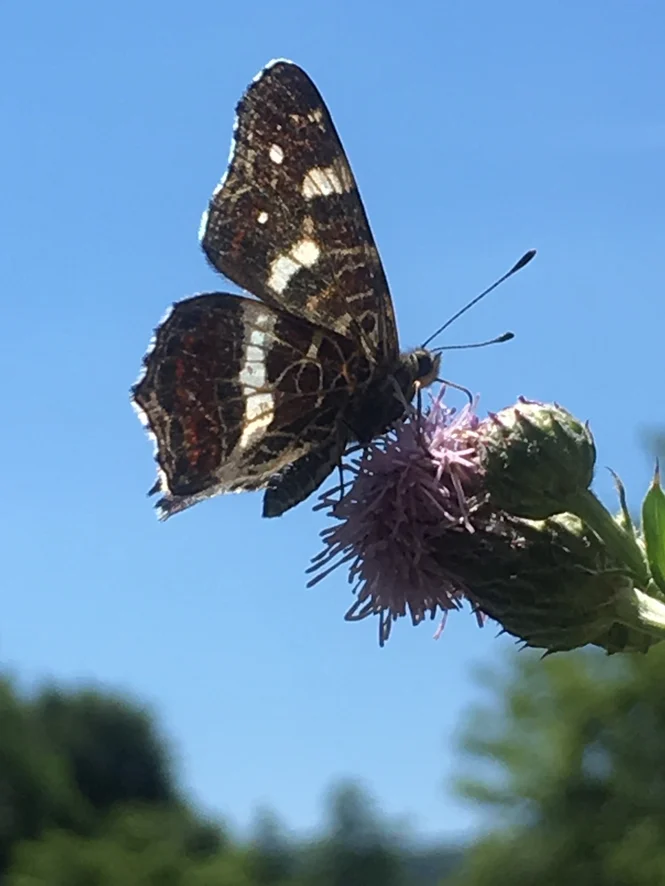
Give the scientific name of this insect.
Araschnia levana
